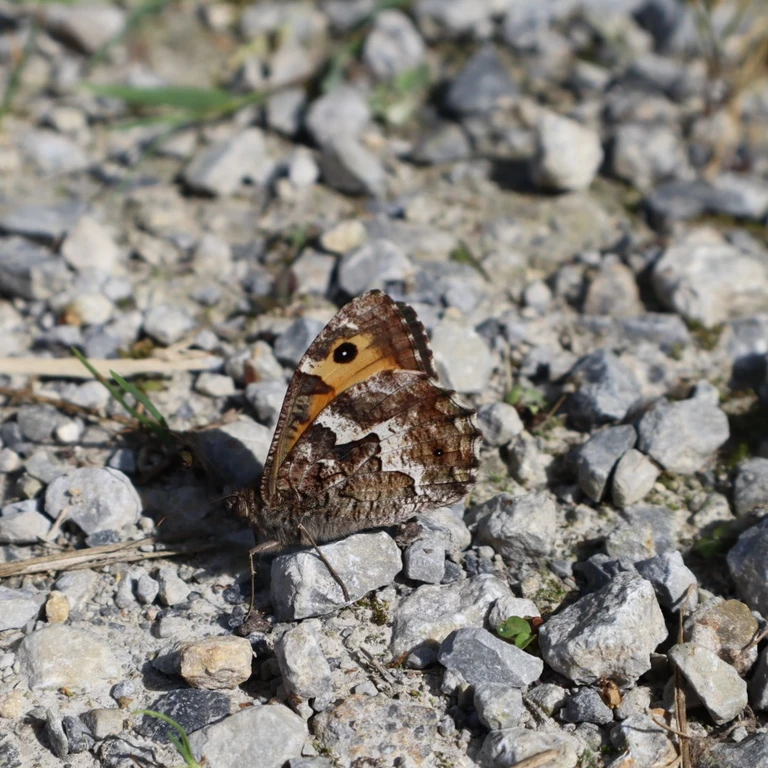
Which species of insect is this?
Hipparchia semele
